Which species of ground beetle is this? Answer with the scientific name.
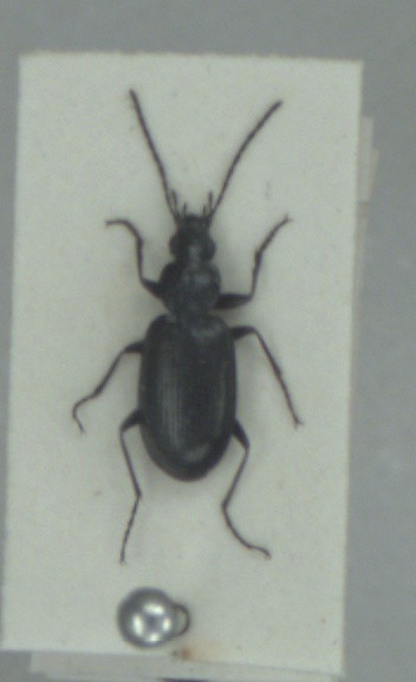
Agonum gracile
